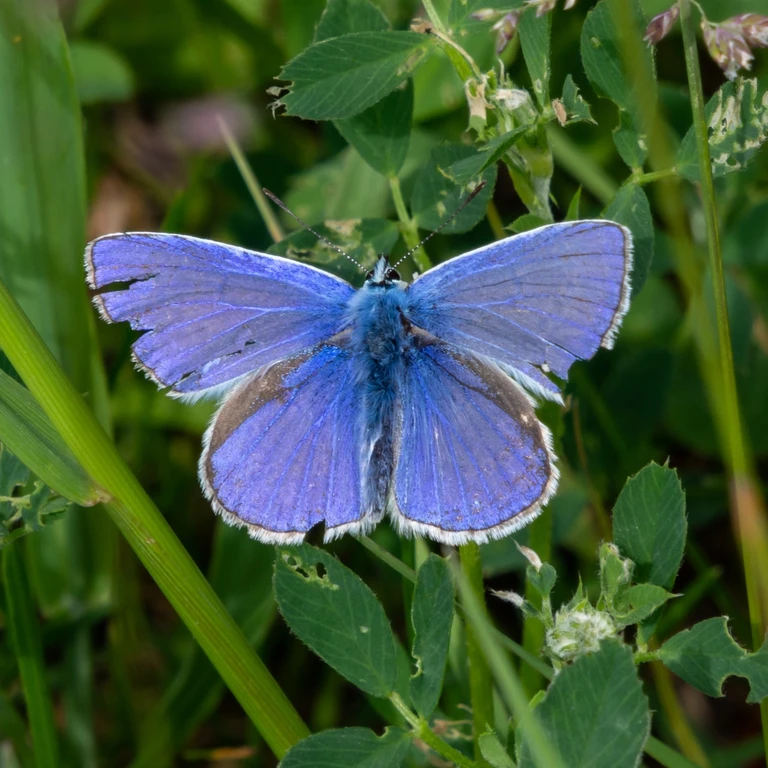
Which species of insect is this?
Polyommatus icarus
